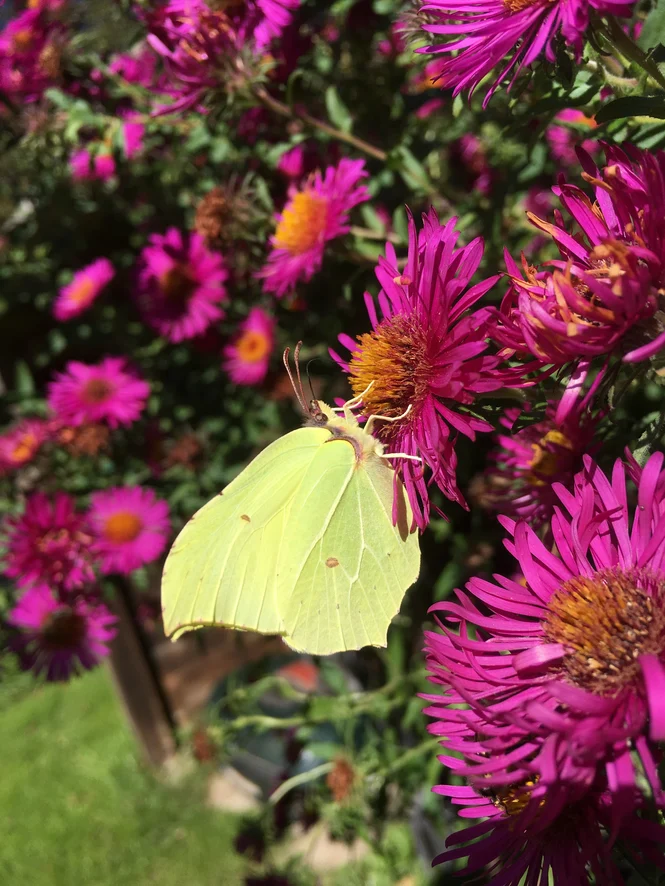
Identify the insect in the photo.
Gonepteryx rhamni
